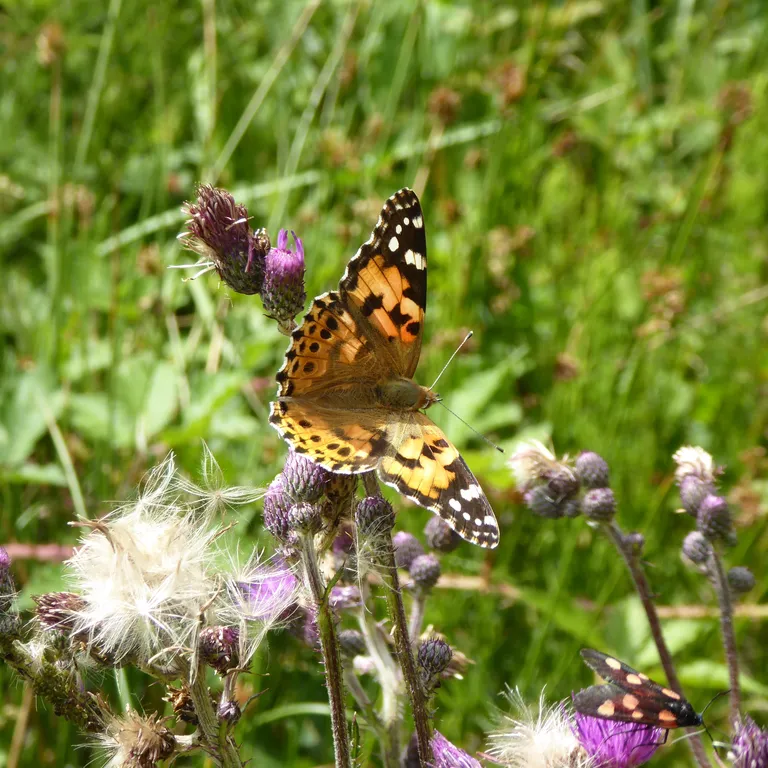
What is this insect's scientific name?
Vanessa cardui
